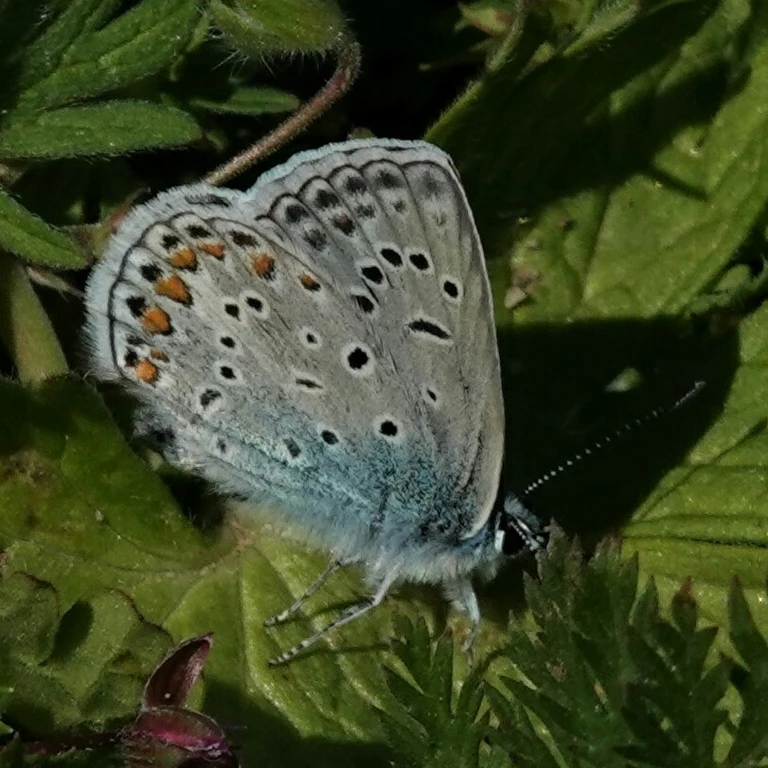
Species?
Polyommatus icarus
